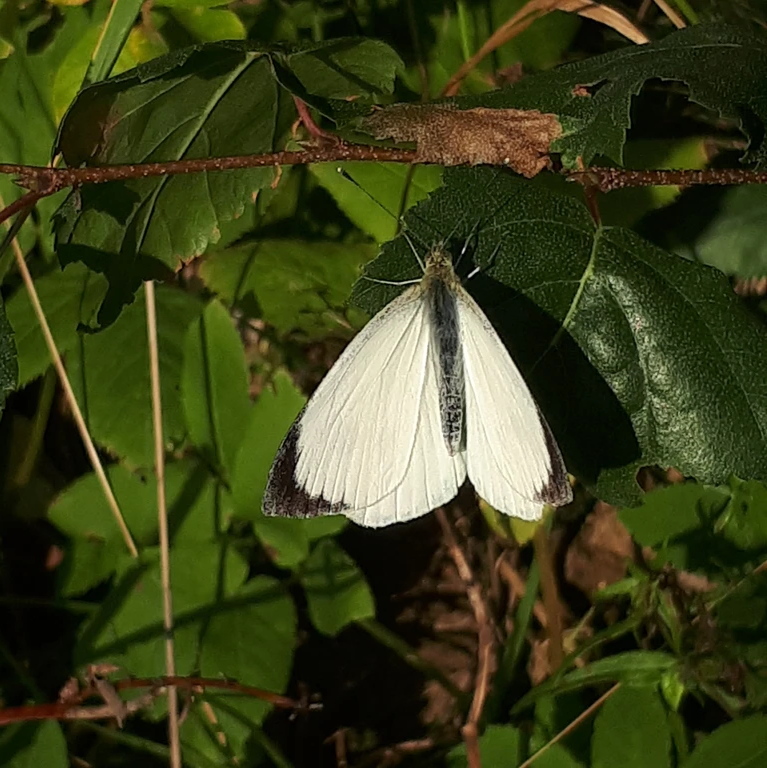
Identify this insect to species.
Pieris brassicae
